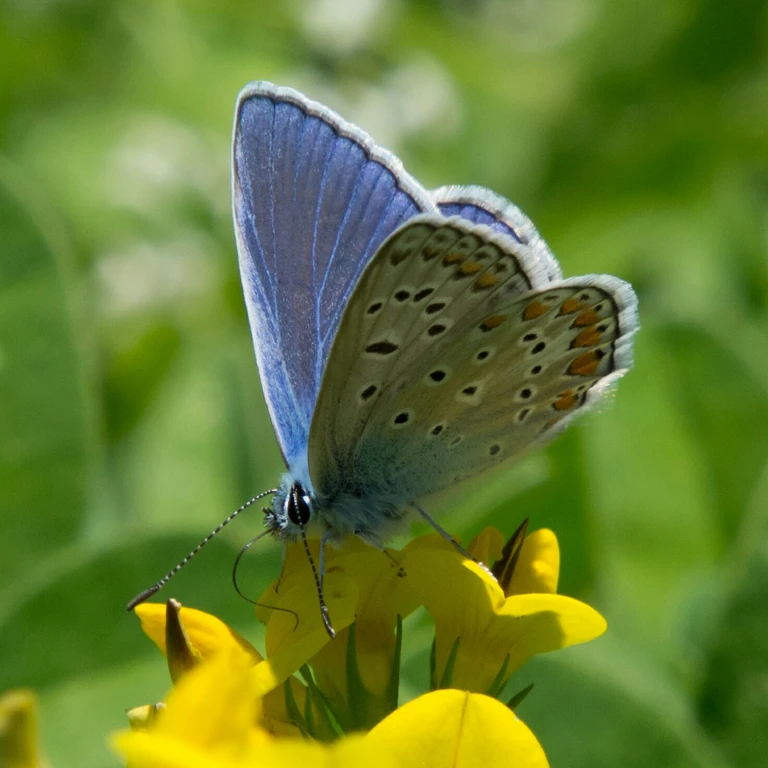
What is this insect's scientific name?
Polyommatus icarus
